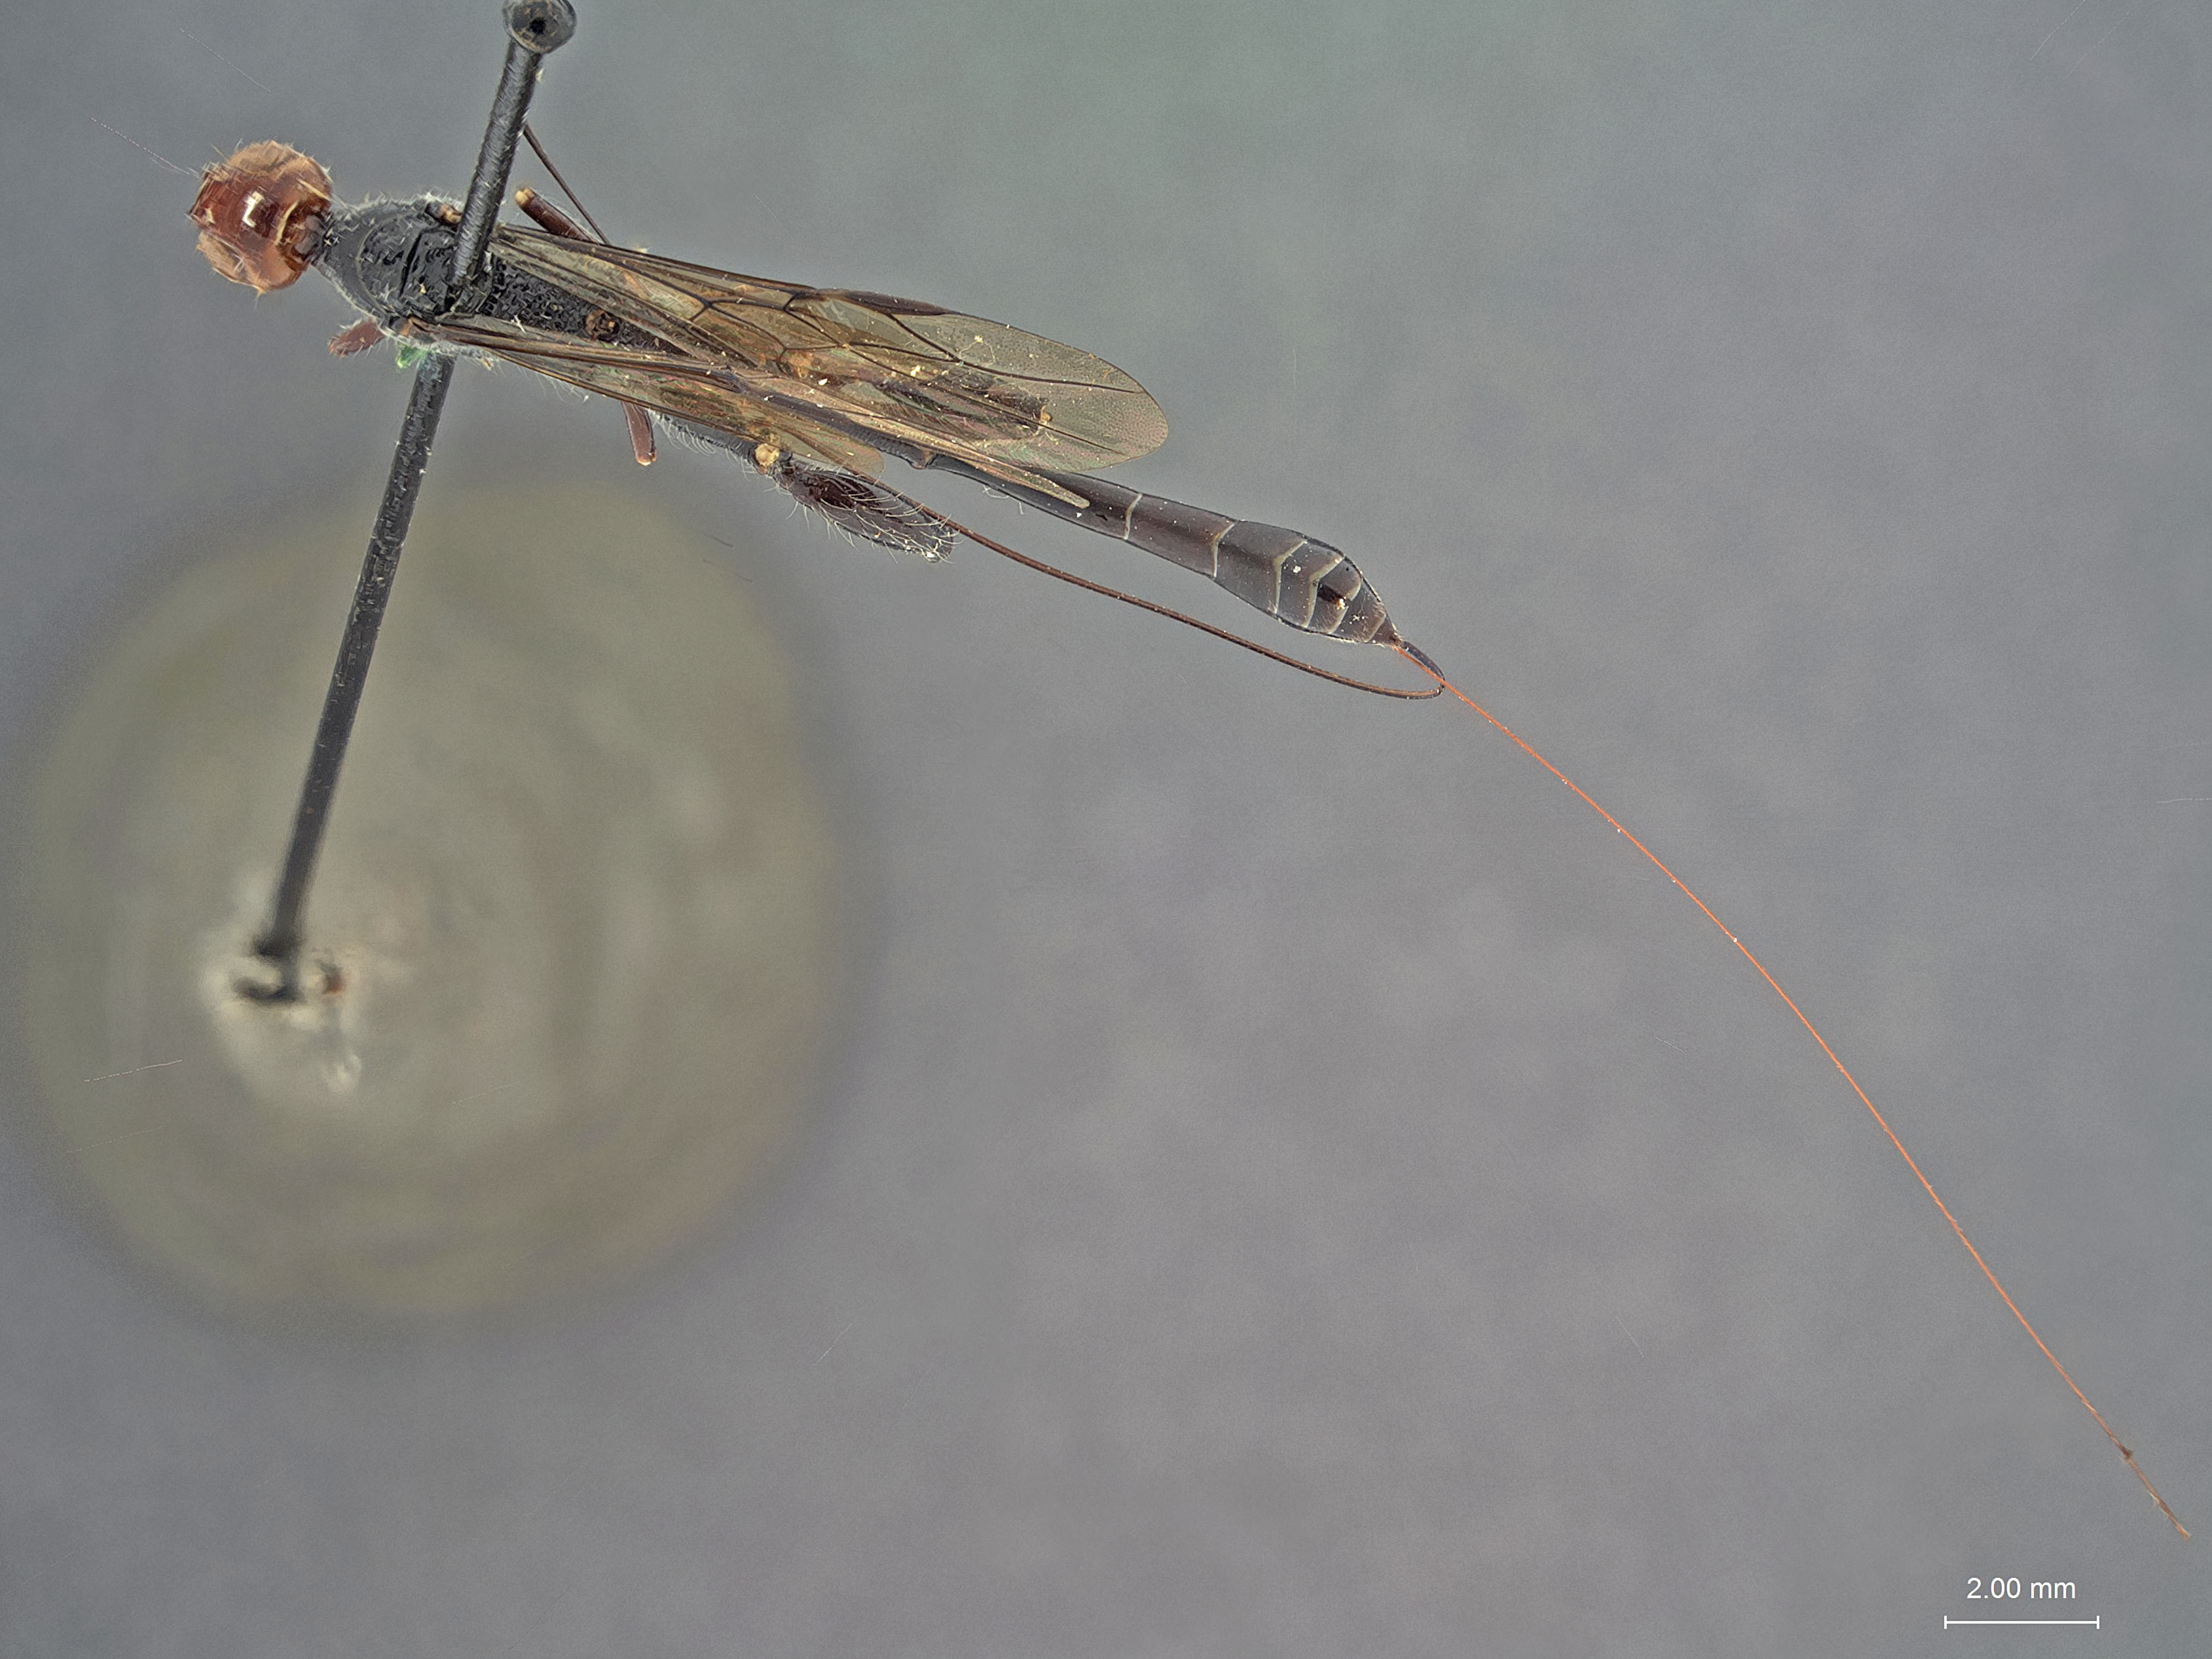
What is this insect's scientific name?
Stephanus elegans
